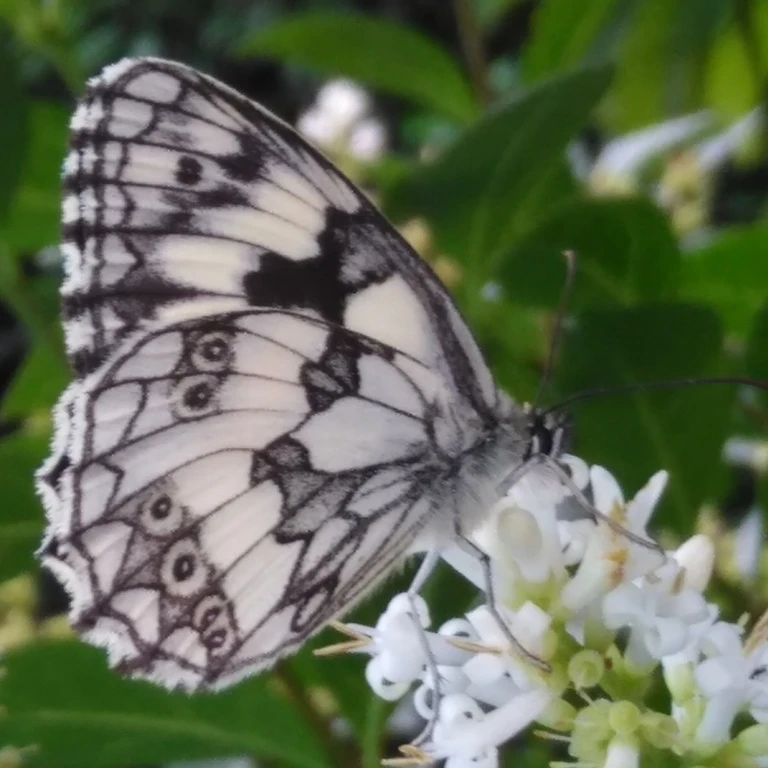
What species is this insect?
Melanargia galathea
